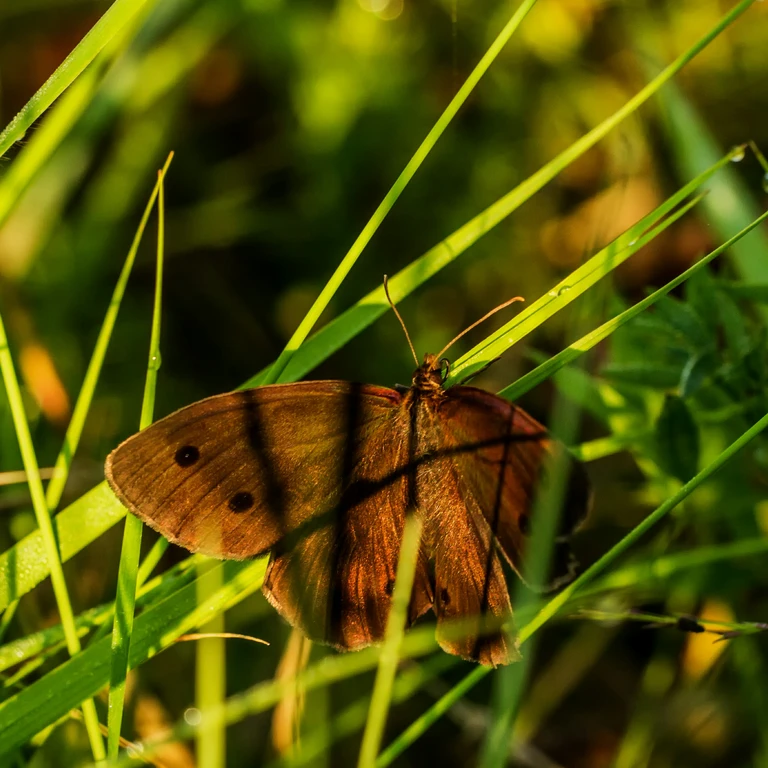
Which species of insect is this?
Minois dryas
